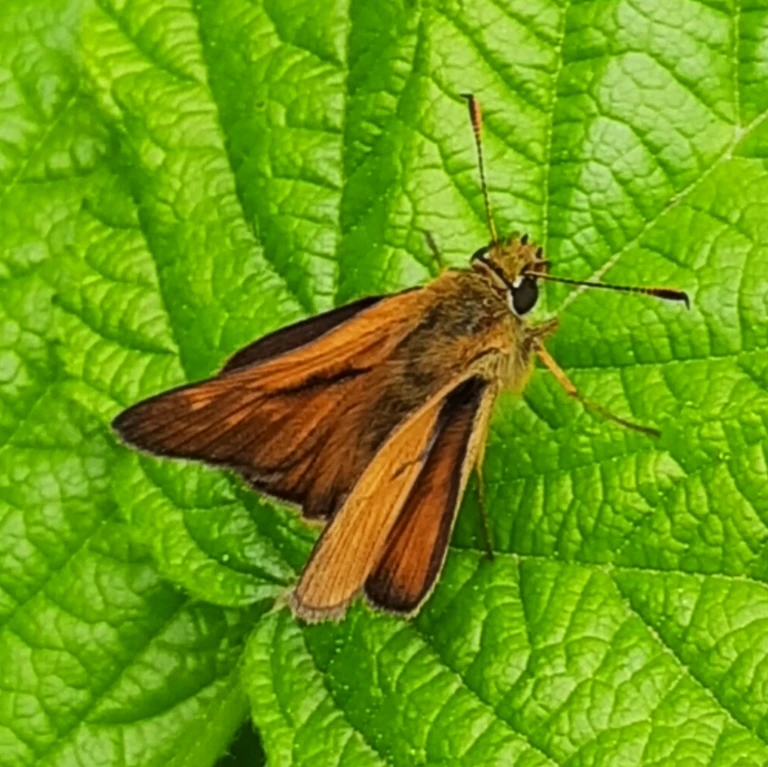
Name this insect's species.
Ochlodes sylvanus (also Ochlodes venata)
